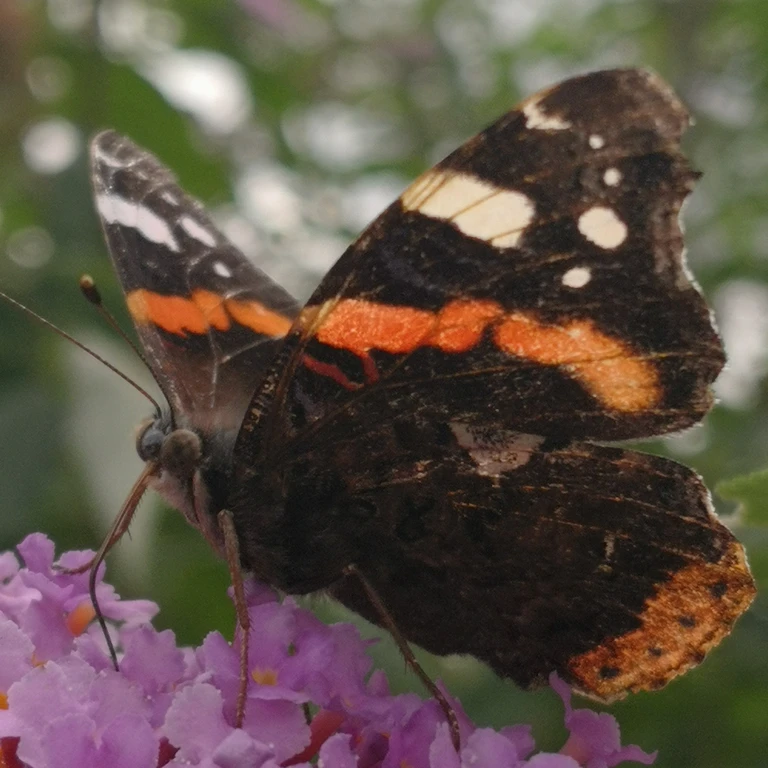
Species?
Vanessa atalanta
